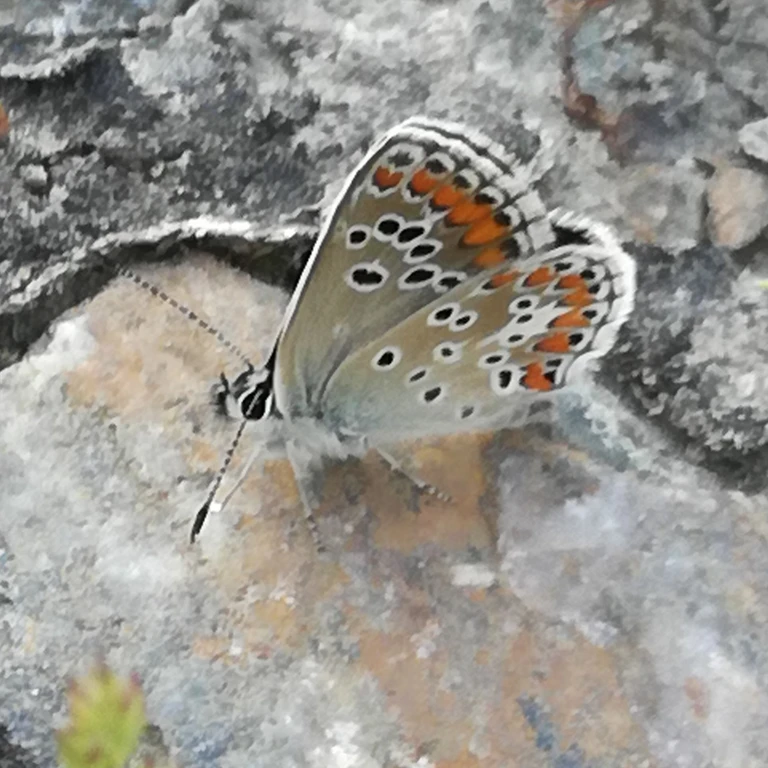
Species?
Aricia agestis/artaxerxes
